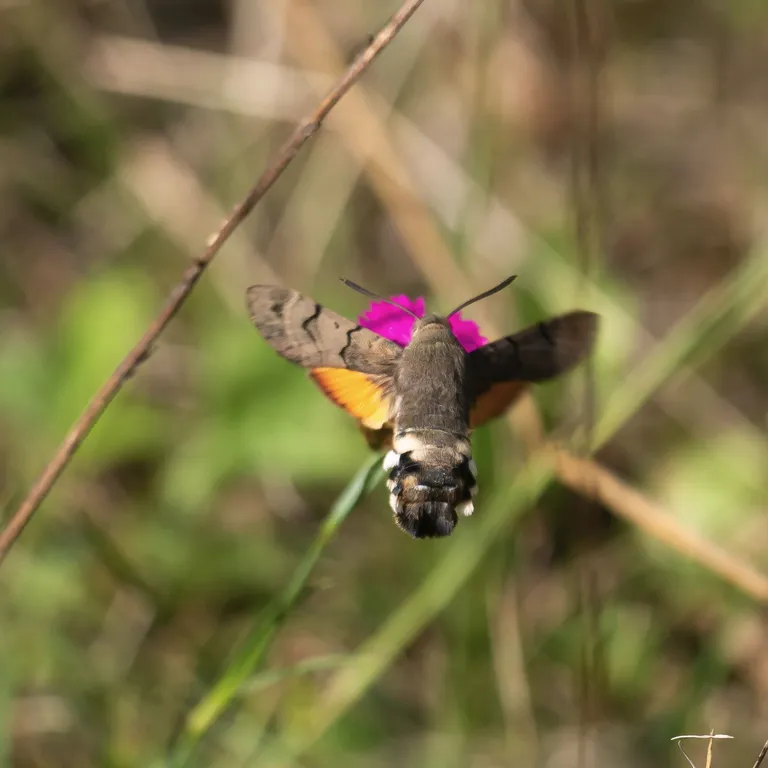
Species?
Macroglossum stellatarum
